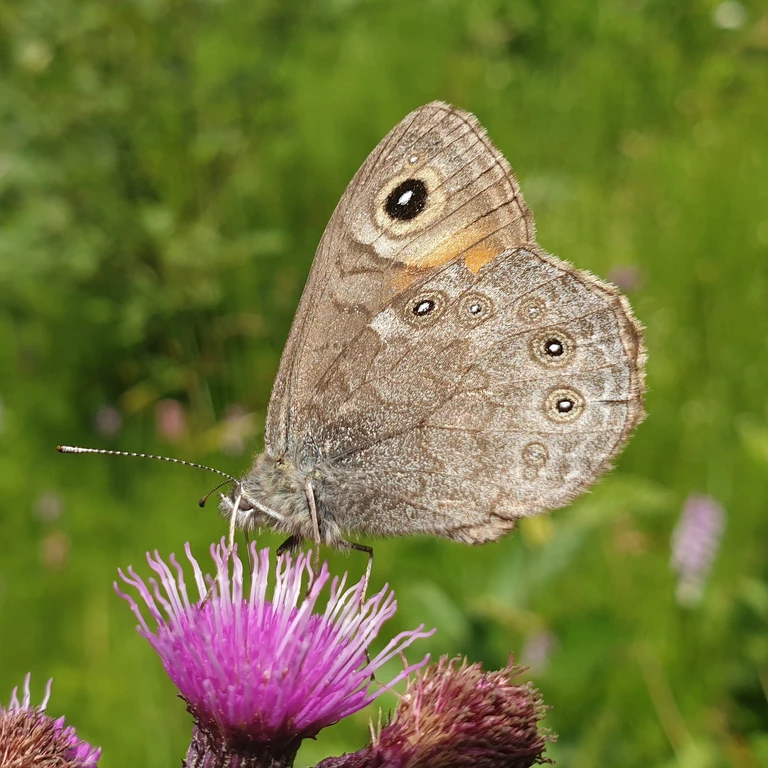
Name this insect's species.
Lasiommata maera (also Pararge maera)
